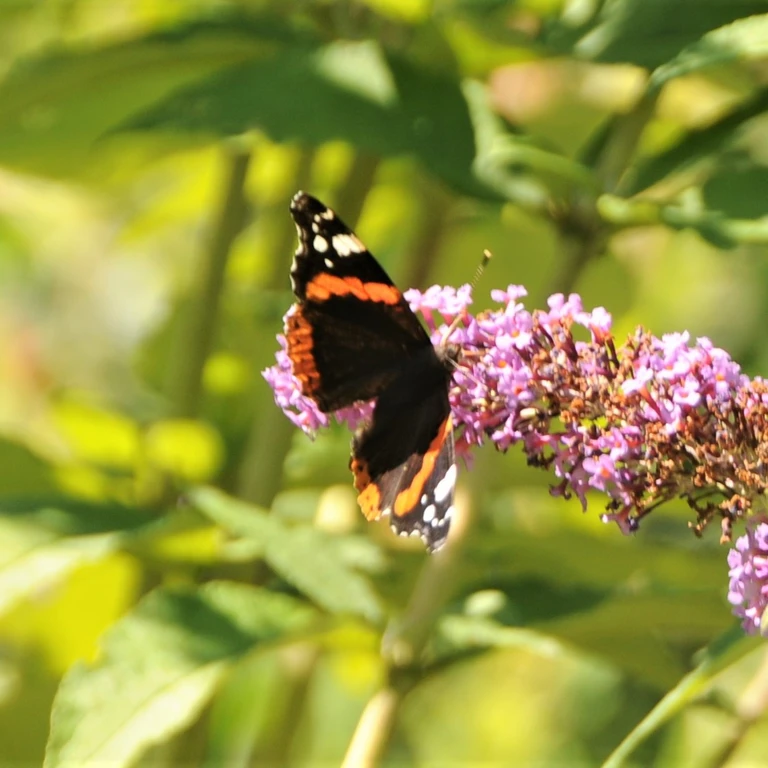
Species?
Vanessa atalanta
